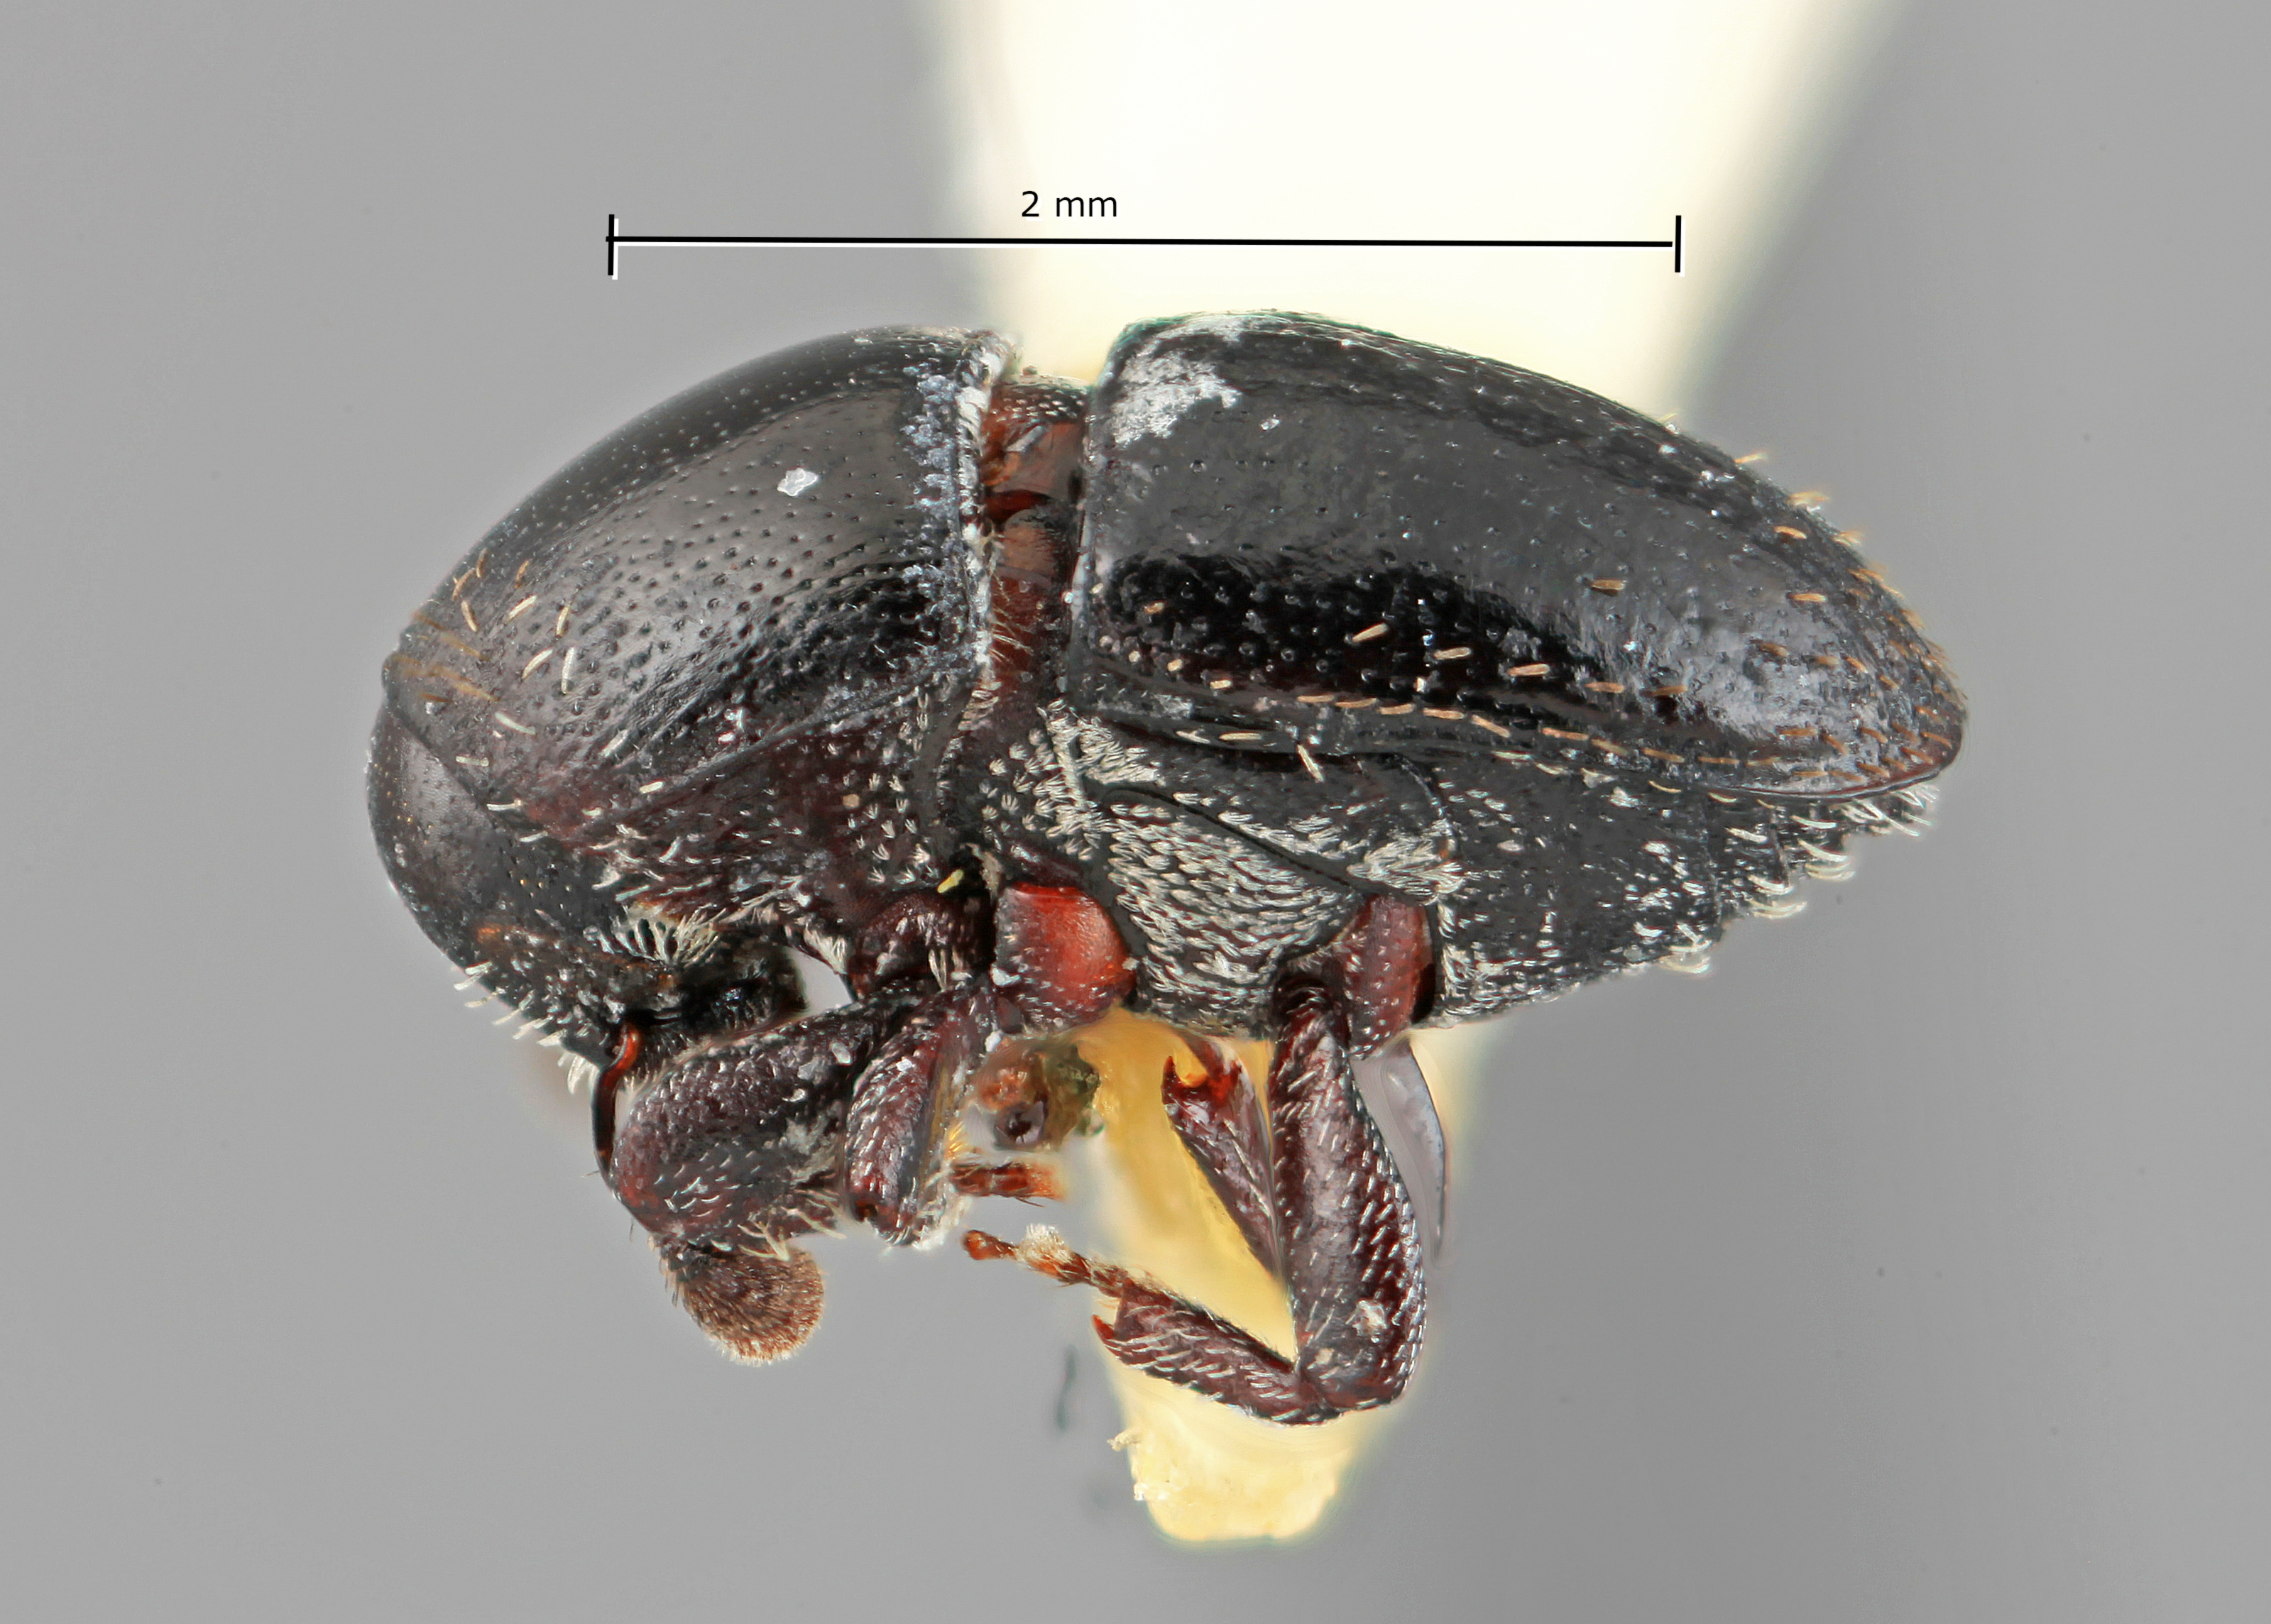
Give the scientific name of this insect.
Camptocerus infidelis
